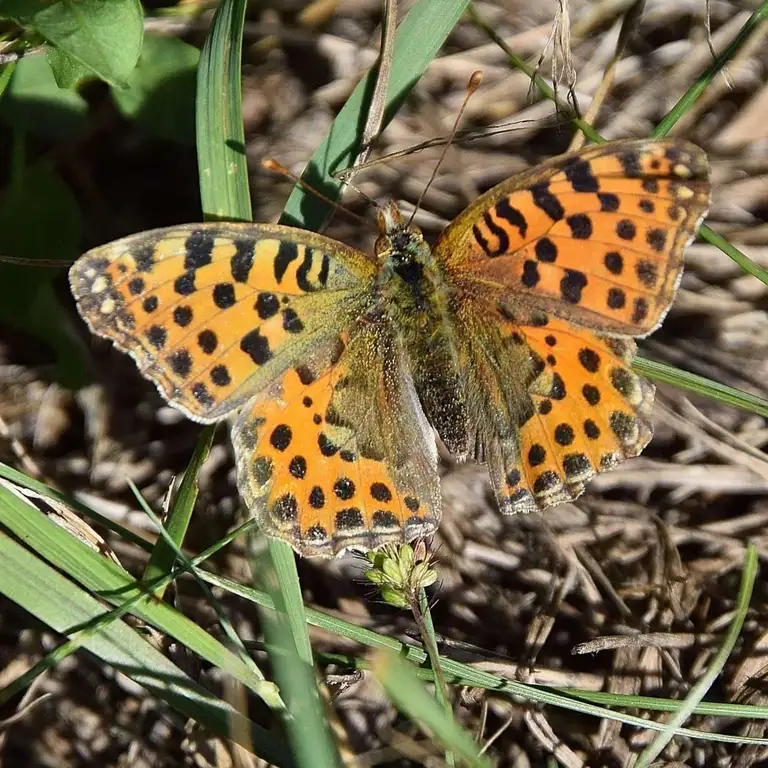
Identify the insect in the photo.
Issoria lathonia
